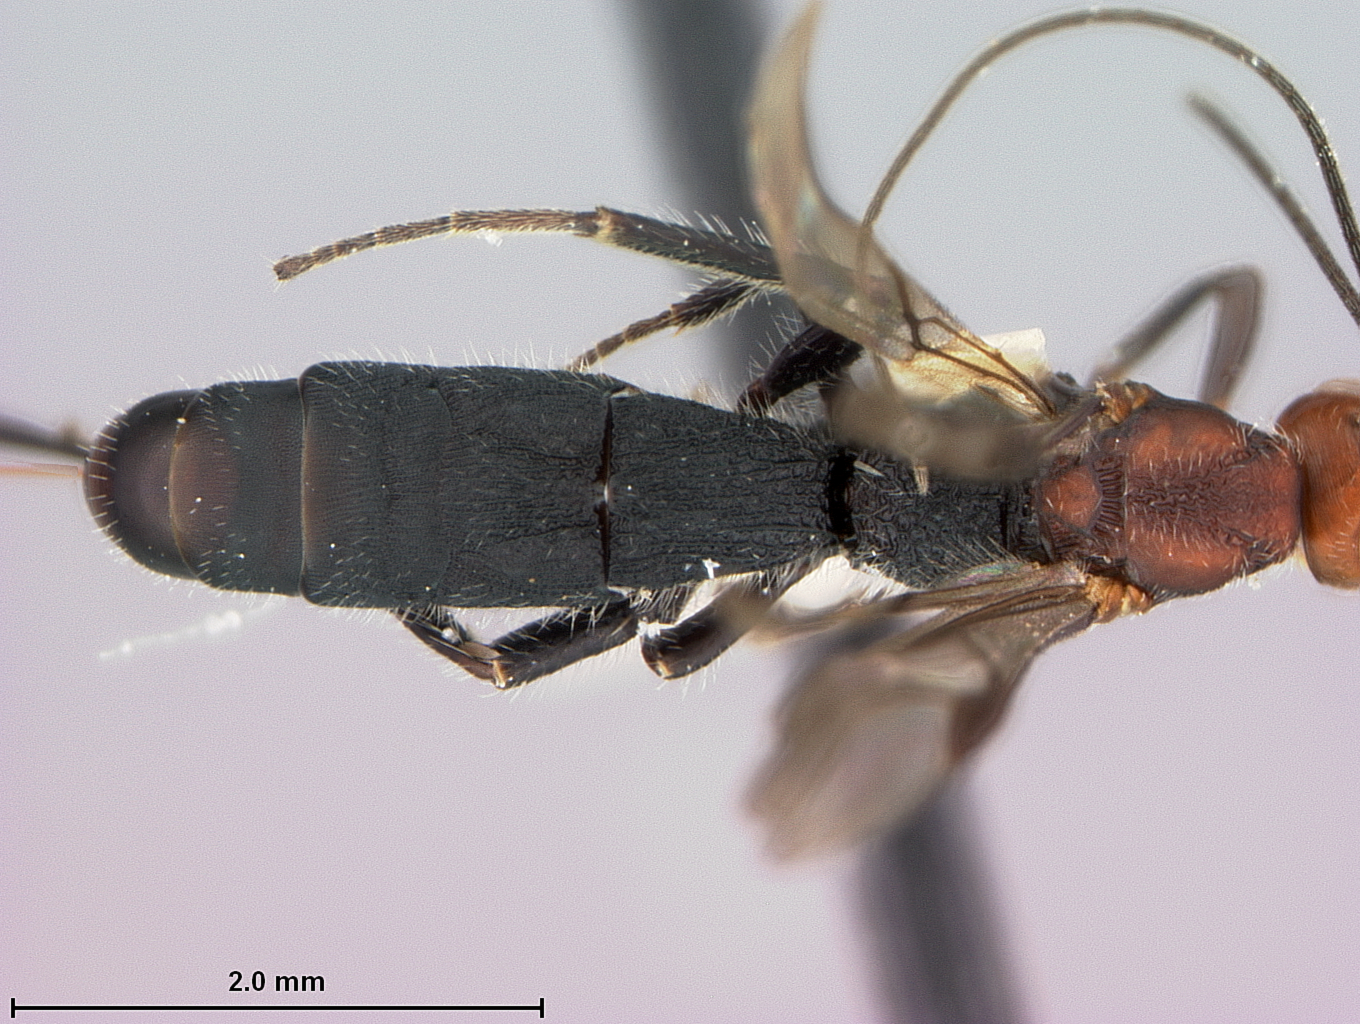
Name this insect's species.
Doryctinus marshi
